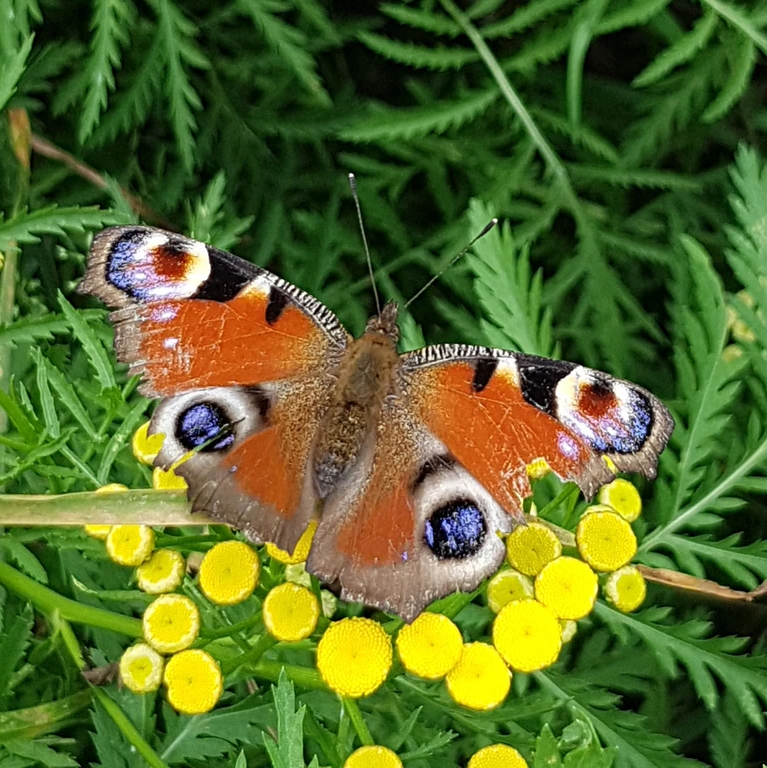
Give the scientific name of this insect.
Aglais io
